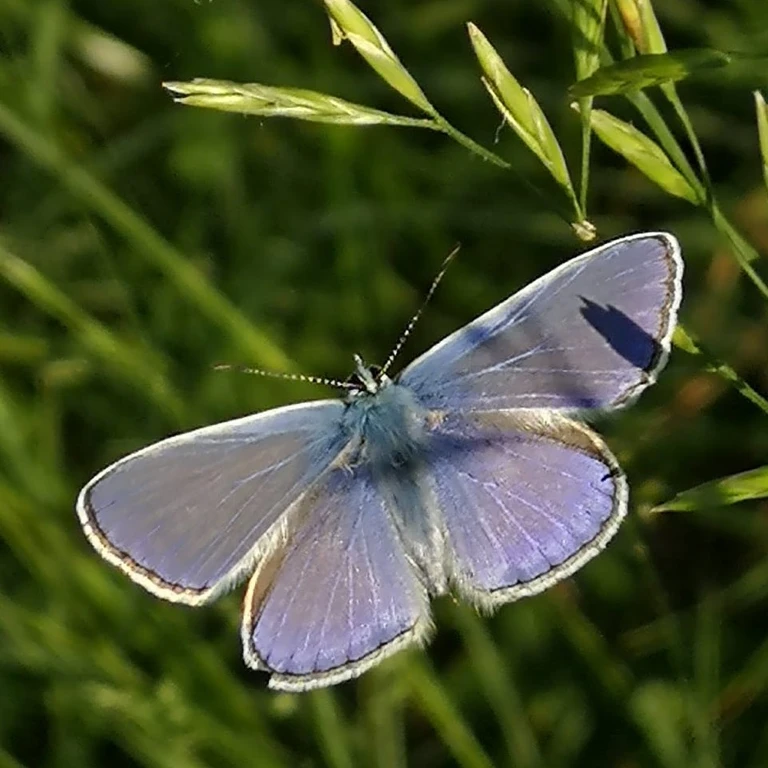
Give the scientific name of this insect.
Polyommatus icarus
